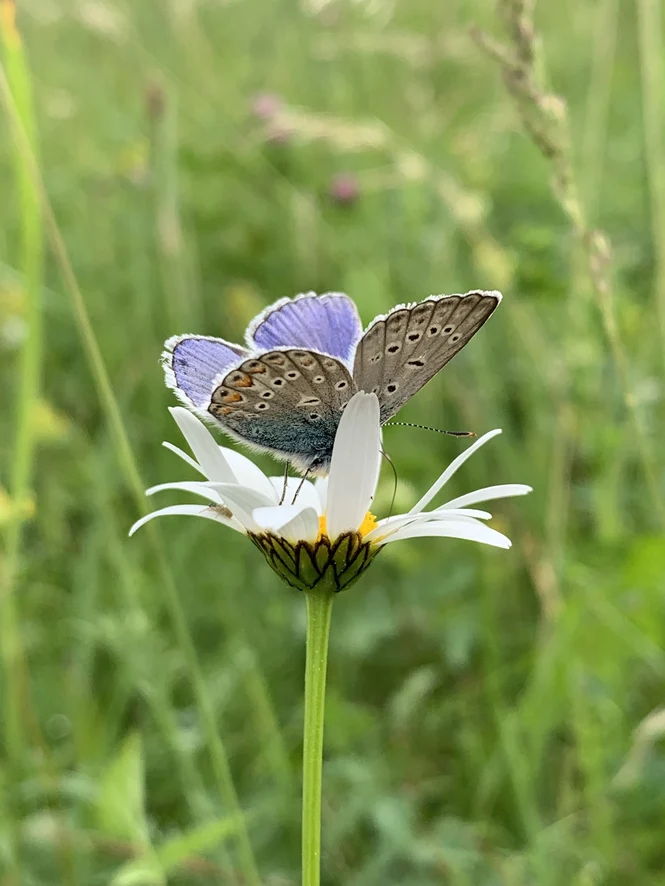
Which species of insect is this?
Polyommatus icarus
